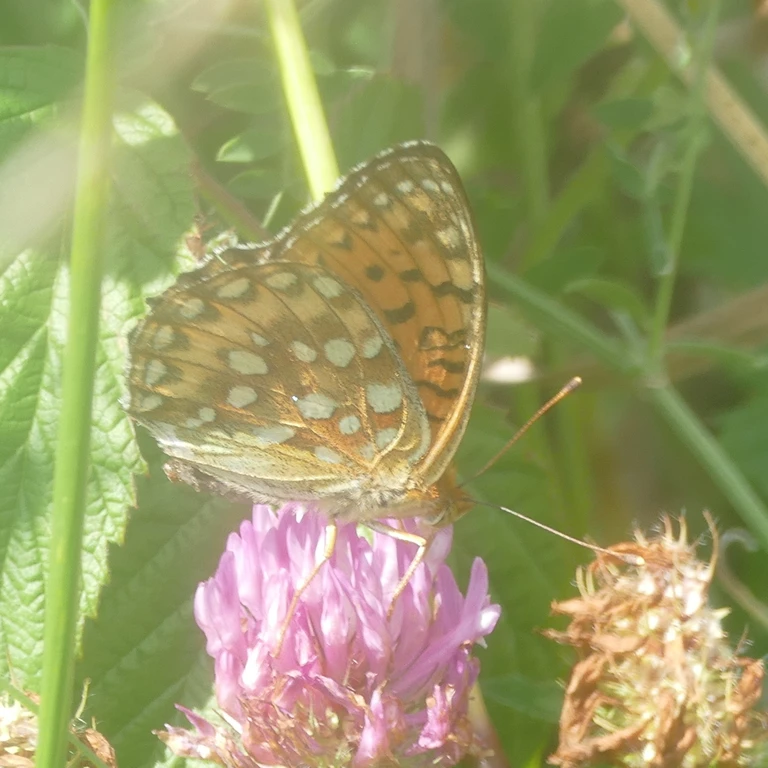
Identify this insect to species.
Speyeria aglaja
